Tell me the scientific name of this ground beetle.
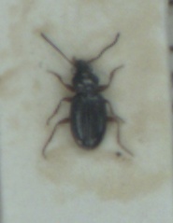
Bembidion gilvipes
